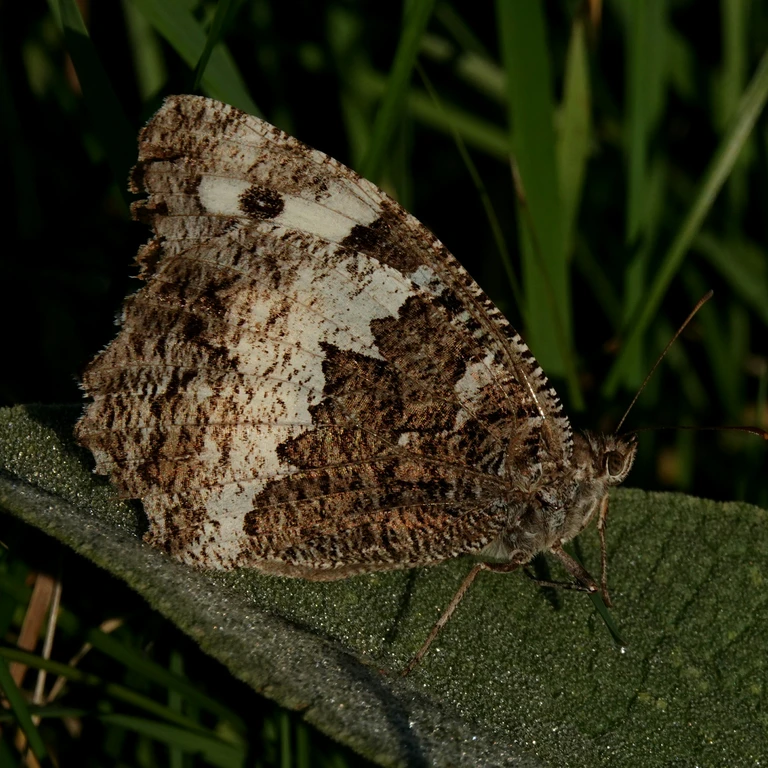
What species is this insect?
Brintesia circe
